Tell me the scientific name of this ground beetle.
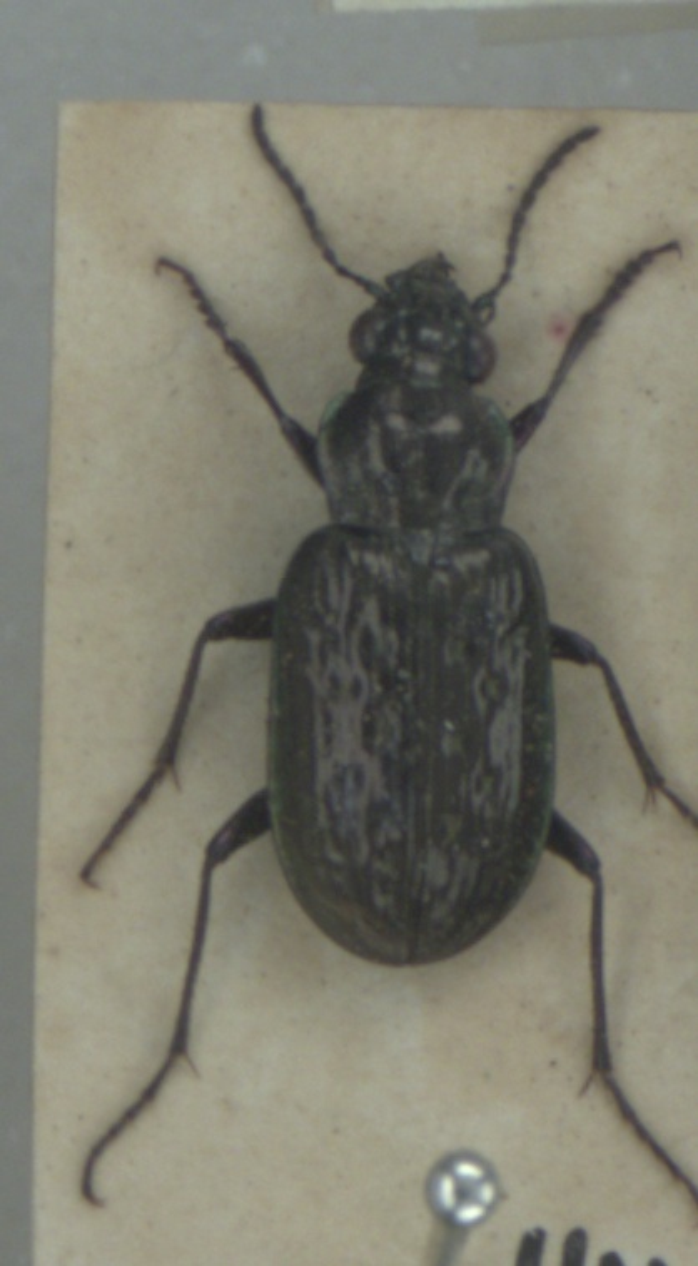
Blethisa multipunctata
